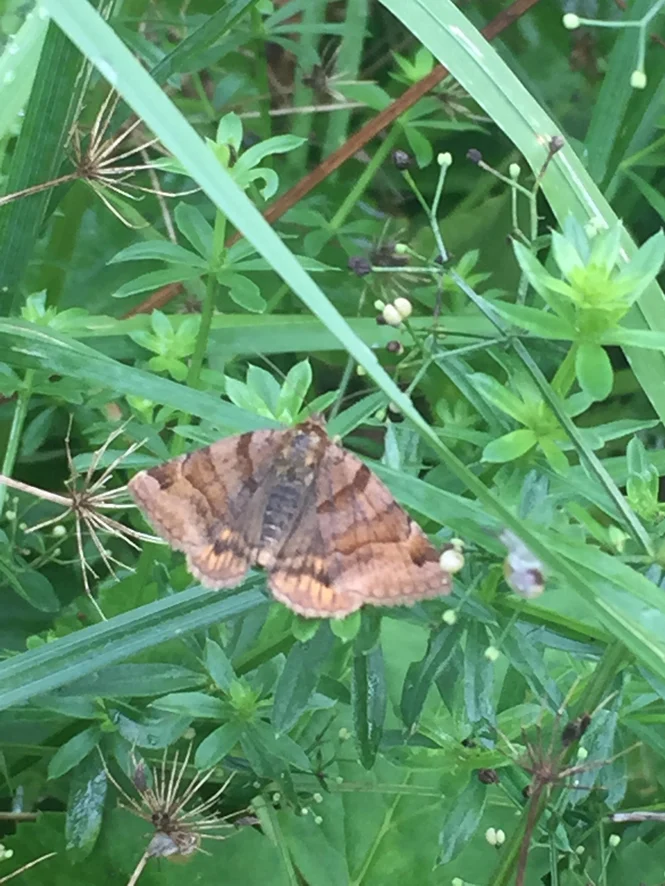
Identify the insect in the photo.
Euclidia glyphica
